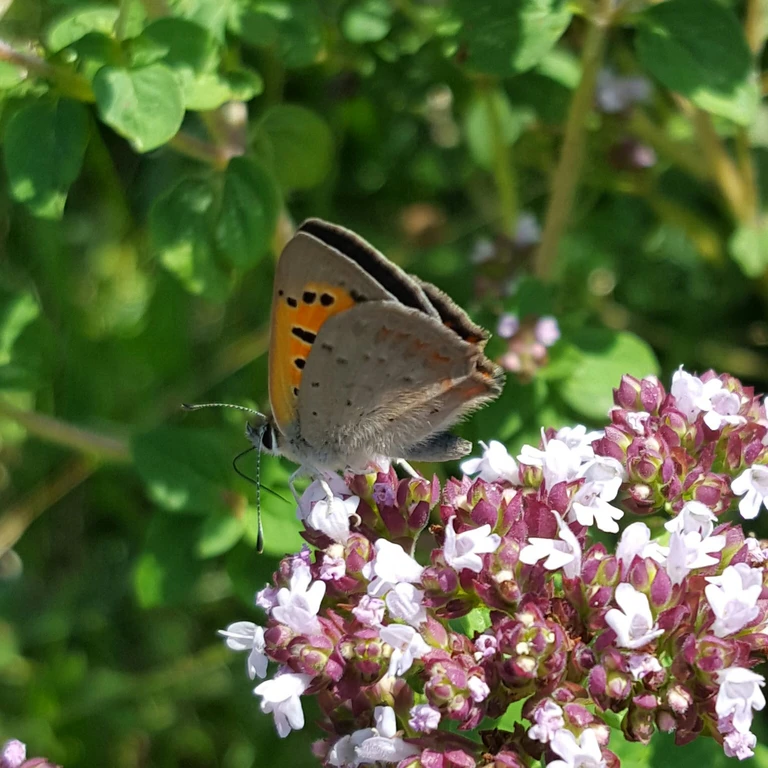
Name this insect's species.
Lycaena phlaeas
